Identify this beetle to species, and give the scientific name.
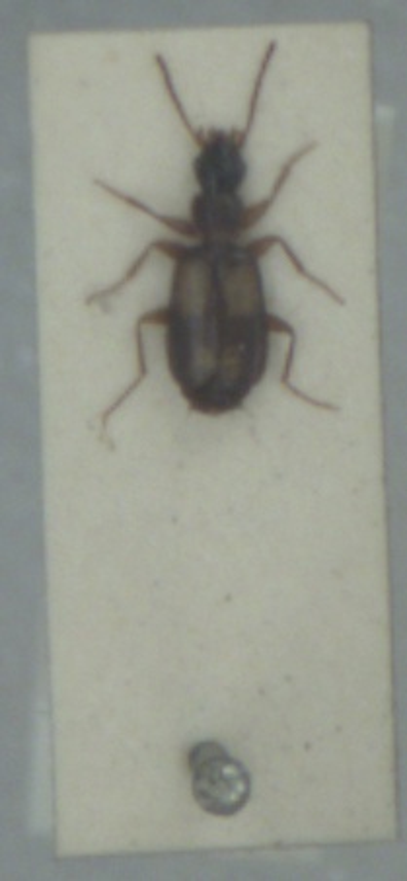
Calodromius spilotus
